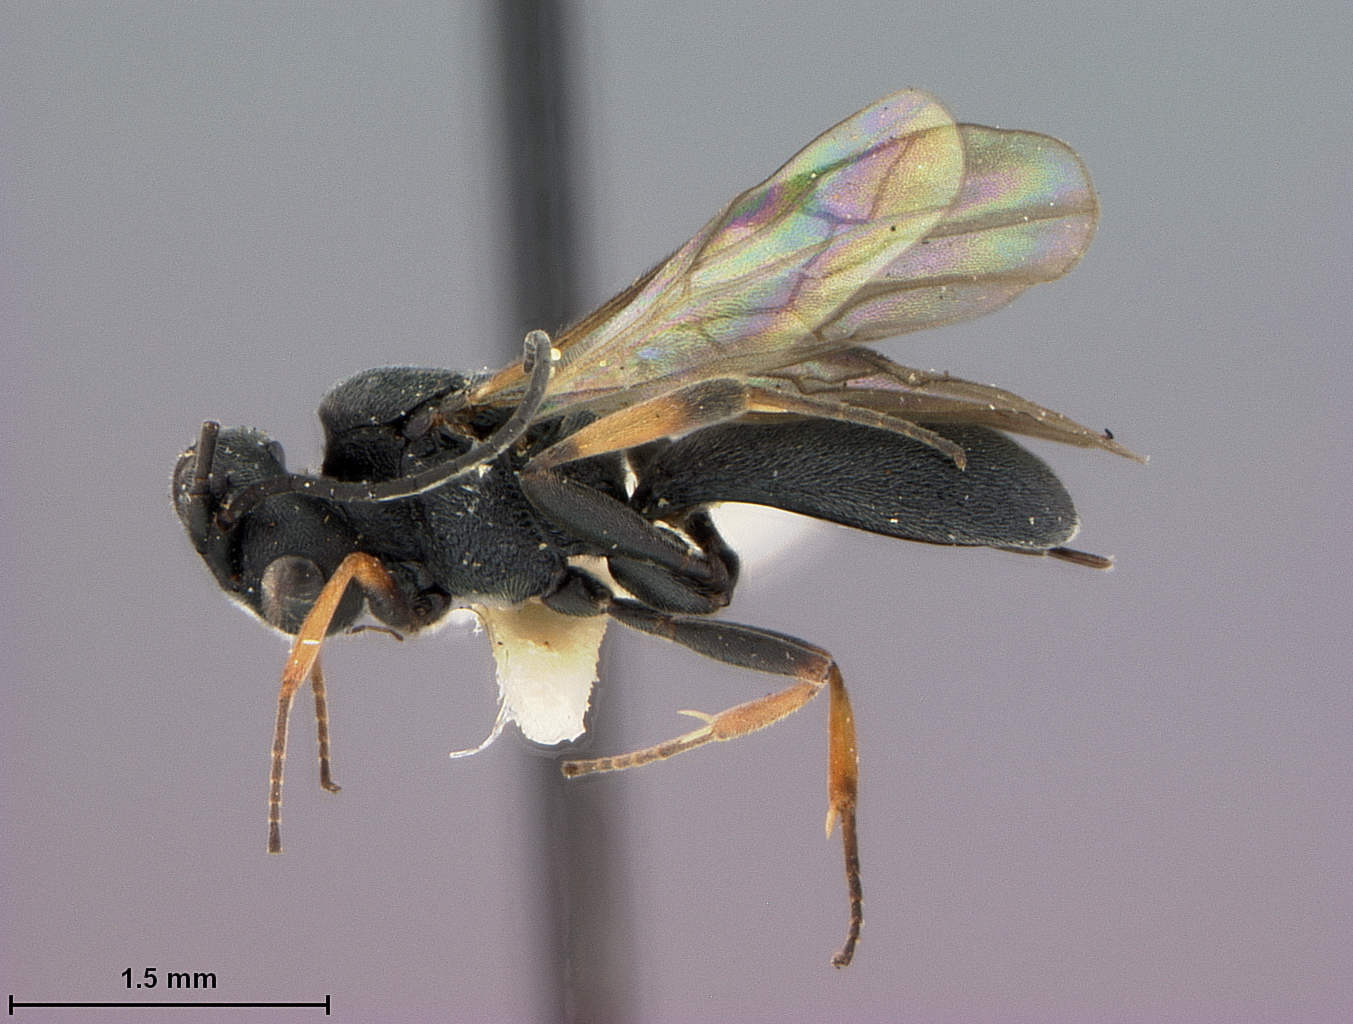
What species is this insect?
Chelonus convexus
